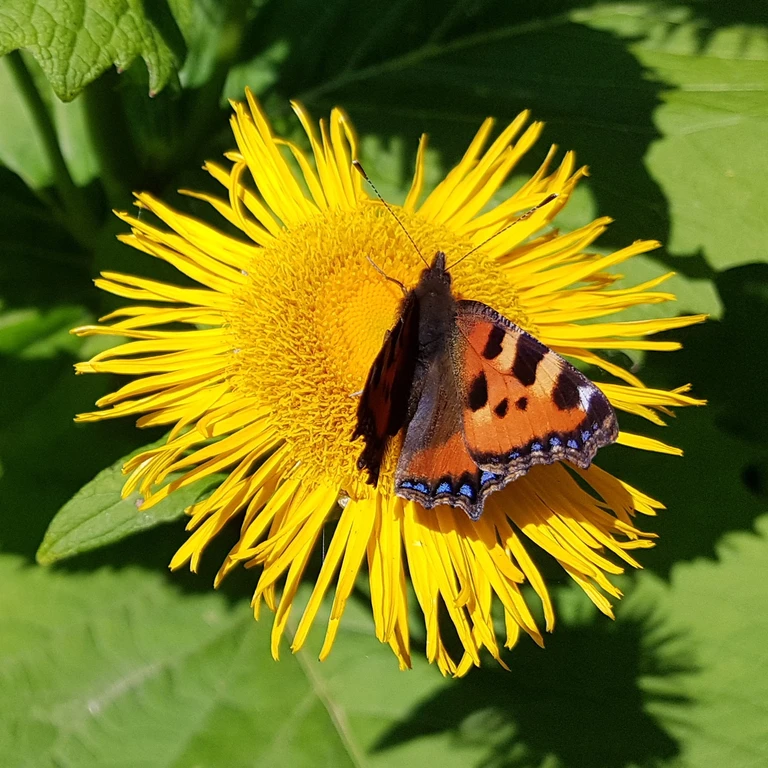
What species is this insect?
Aglais urticae
